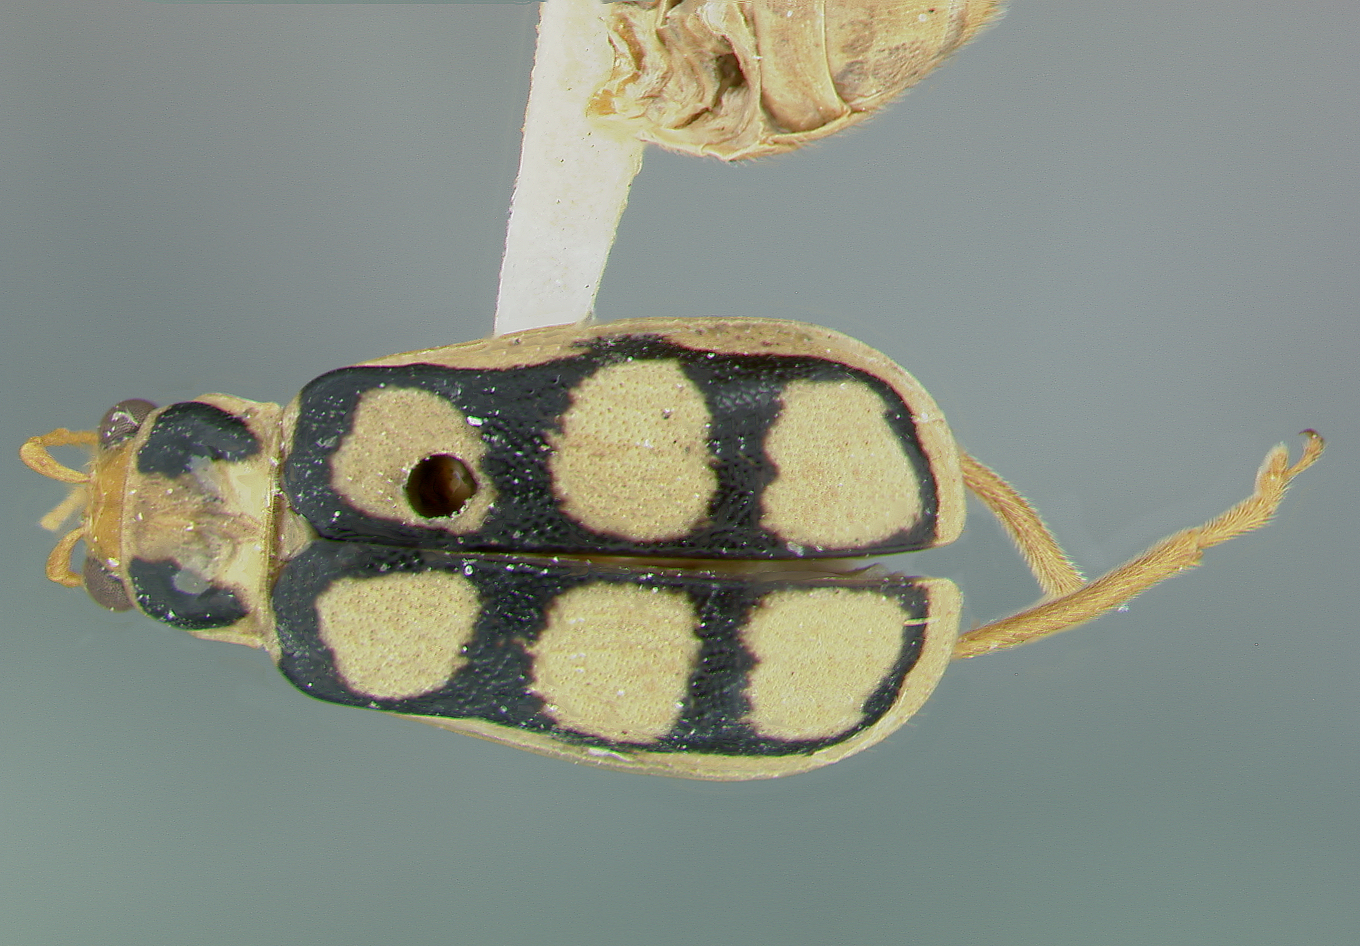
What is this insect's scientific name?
Iceloceras flavipes
